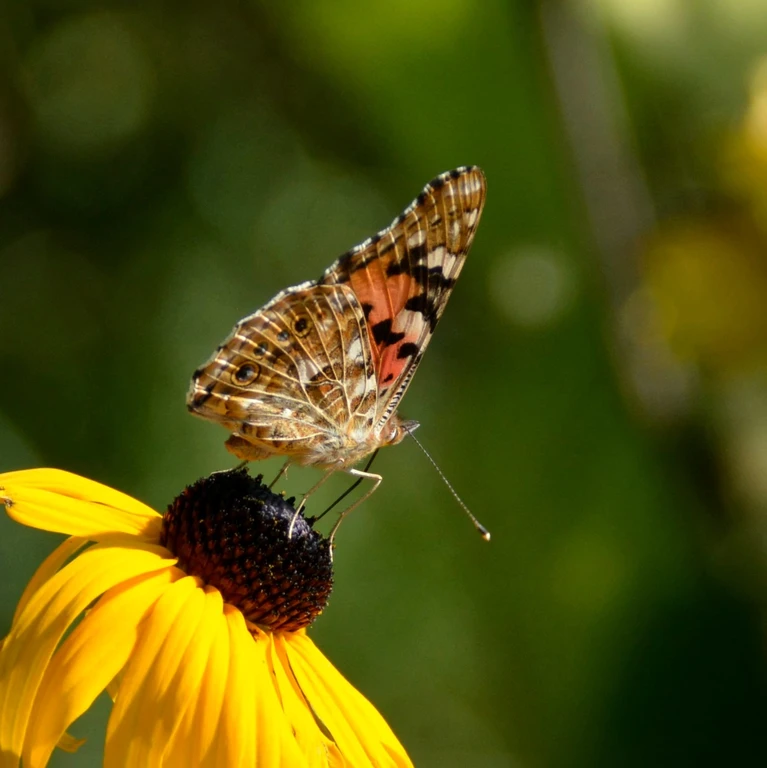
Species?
Vanessa cardui
